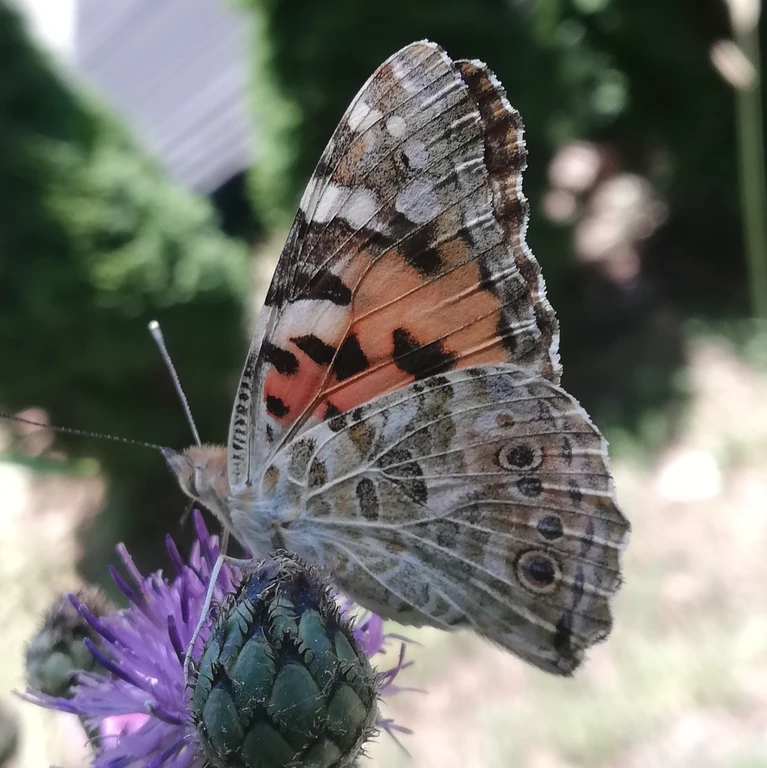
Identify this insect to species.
Vanessa cardui
